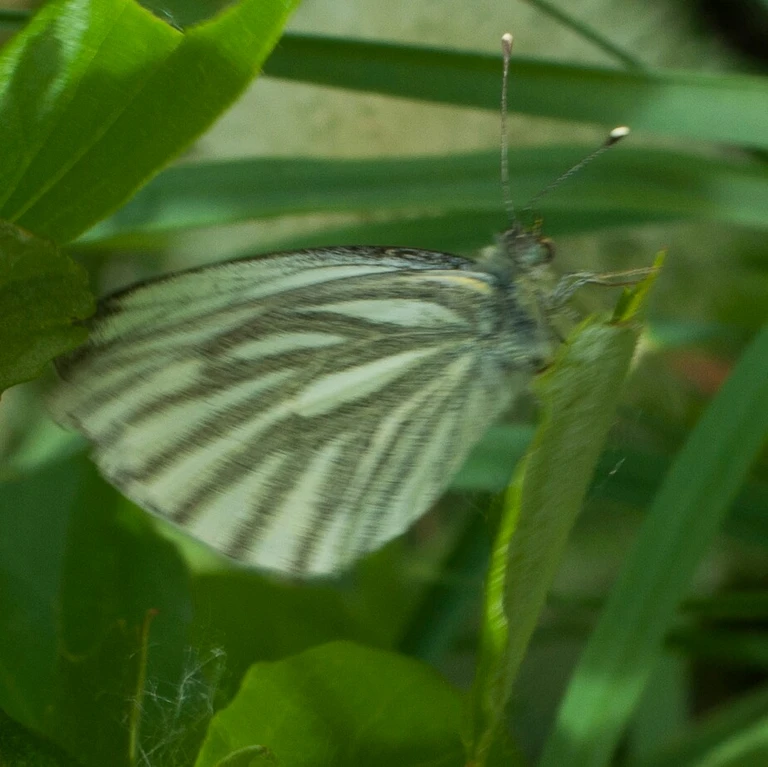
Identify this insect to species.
Pieris napi
